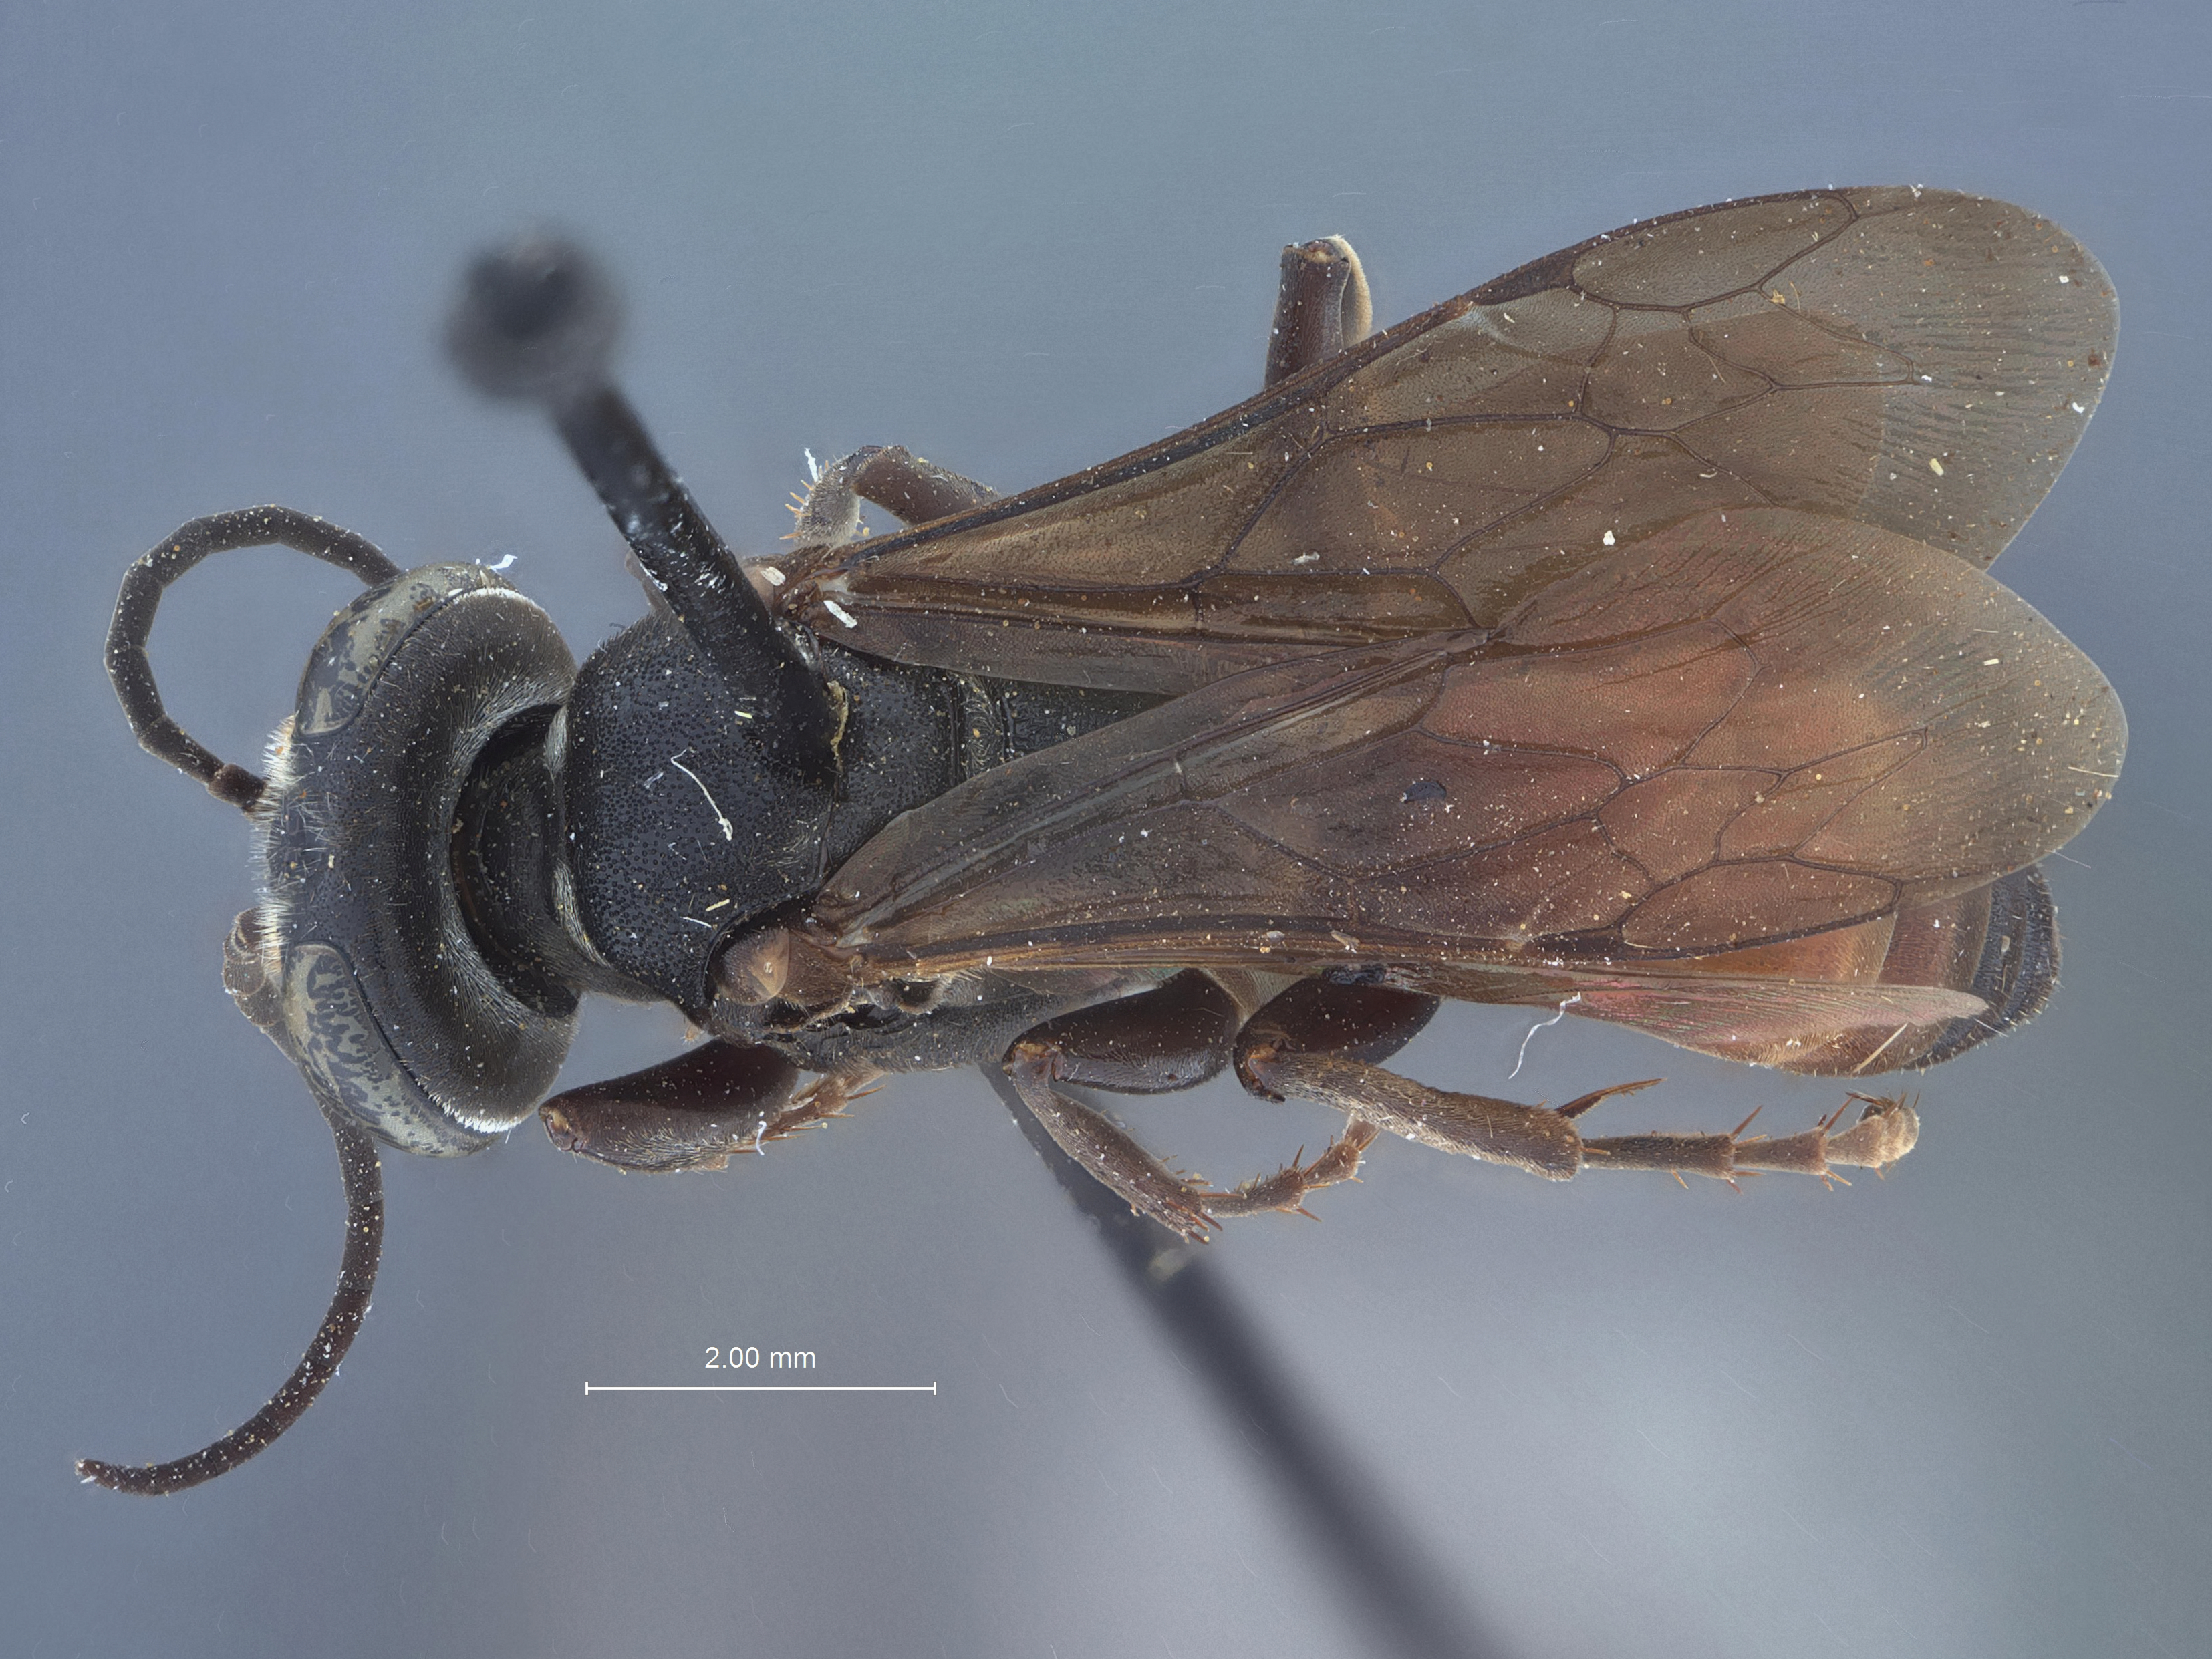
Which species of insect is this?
Larropsis texensis
